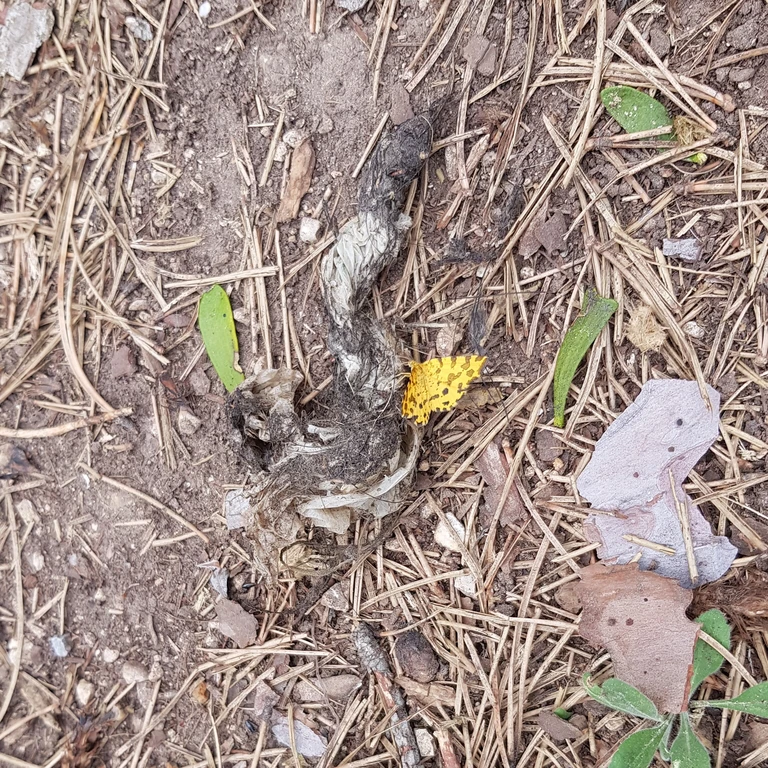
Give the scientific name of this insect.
Pseudopanthera macularia
